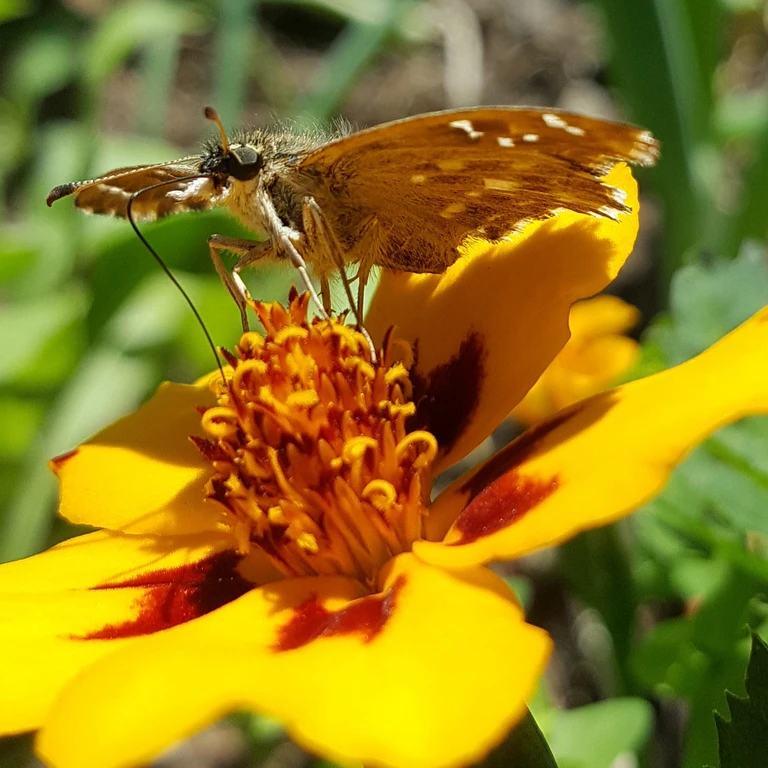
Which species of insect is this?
Carcharodus alceae
